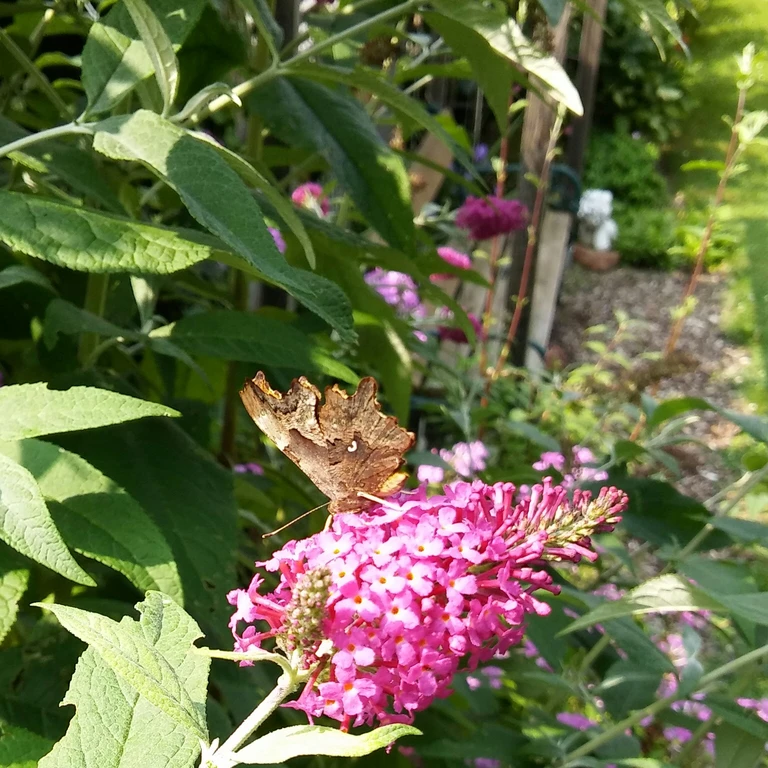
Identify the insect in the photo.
Polygonia c-album
